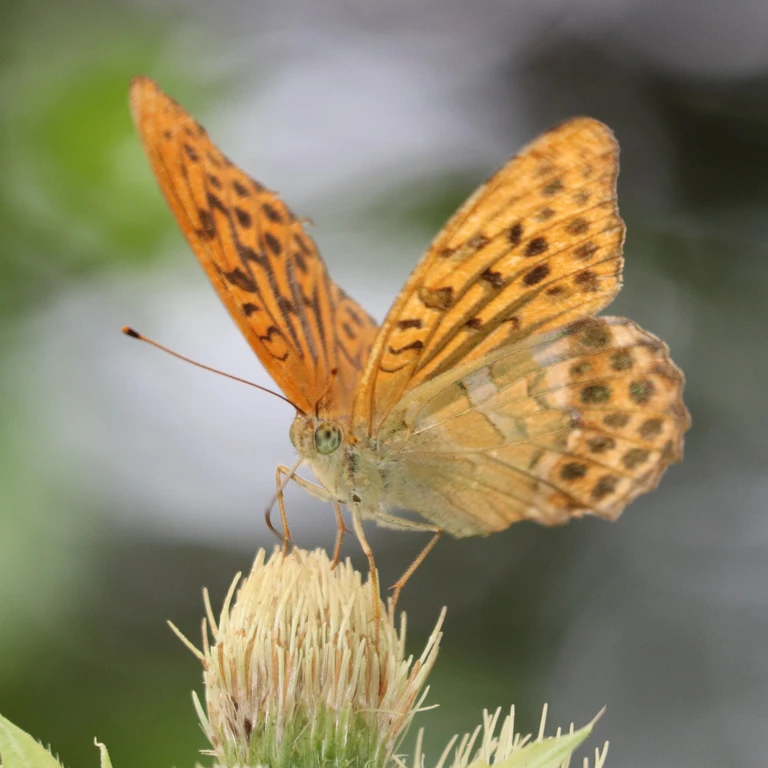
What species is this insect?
Argynnis paphia
